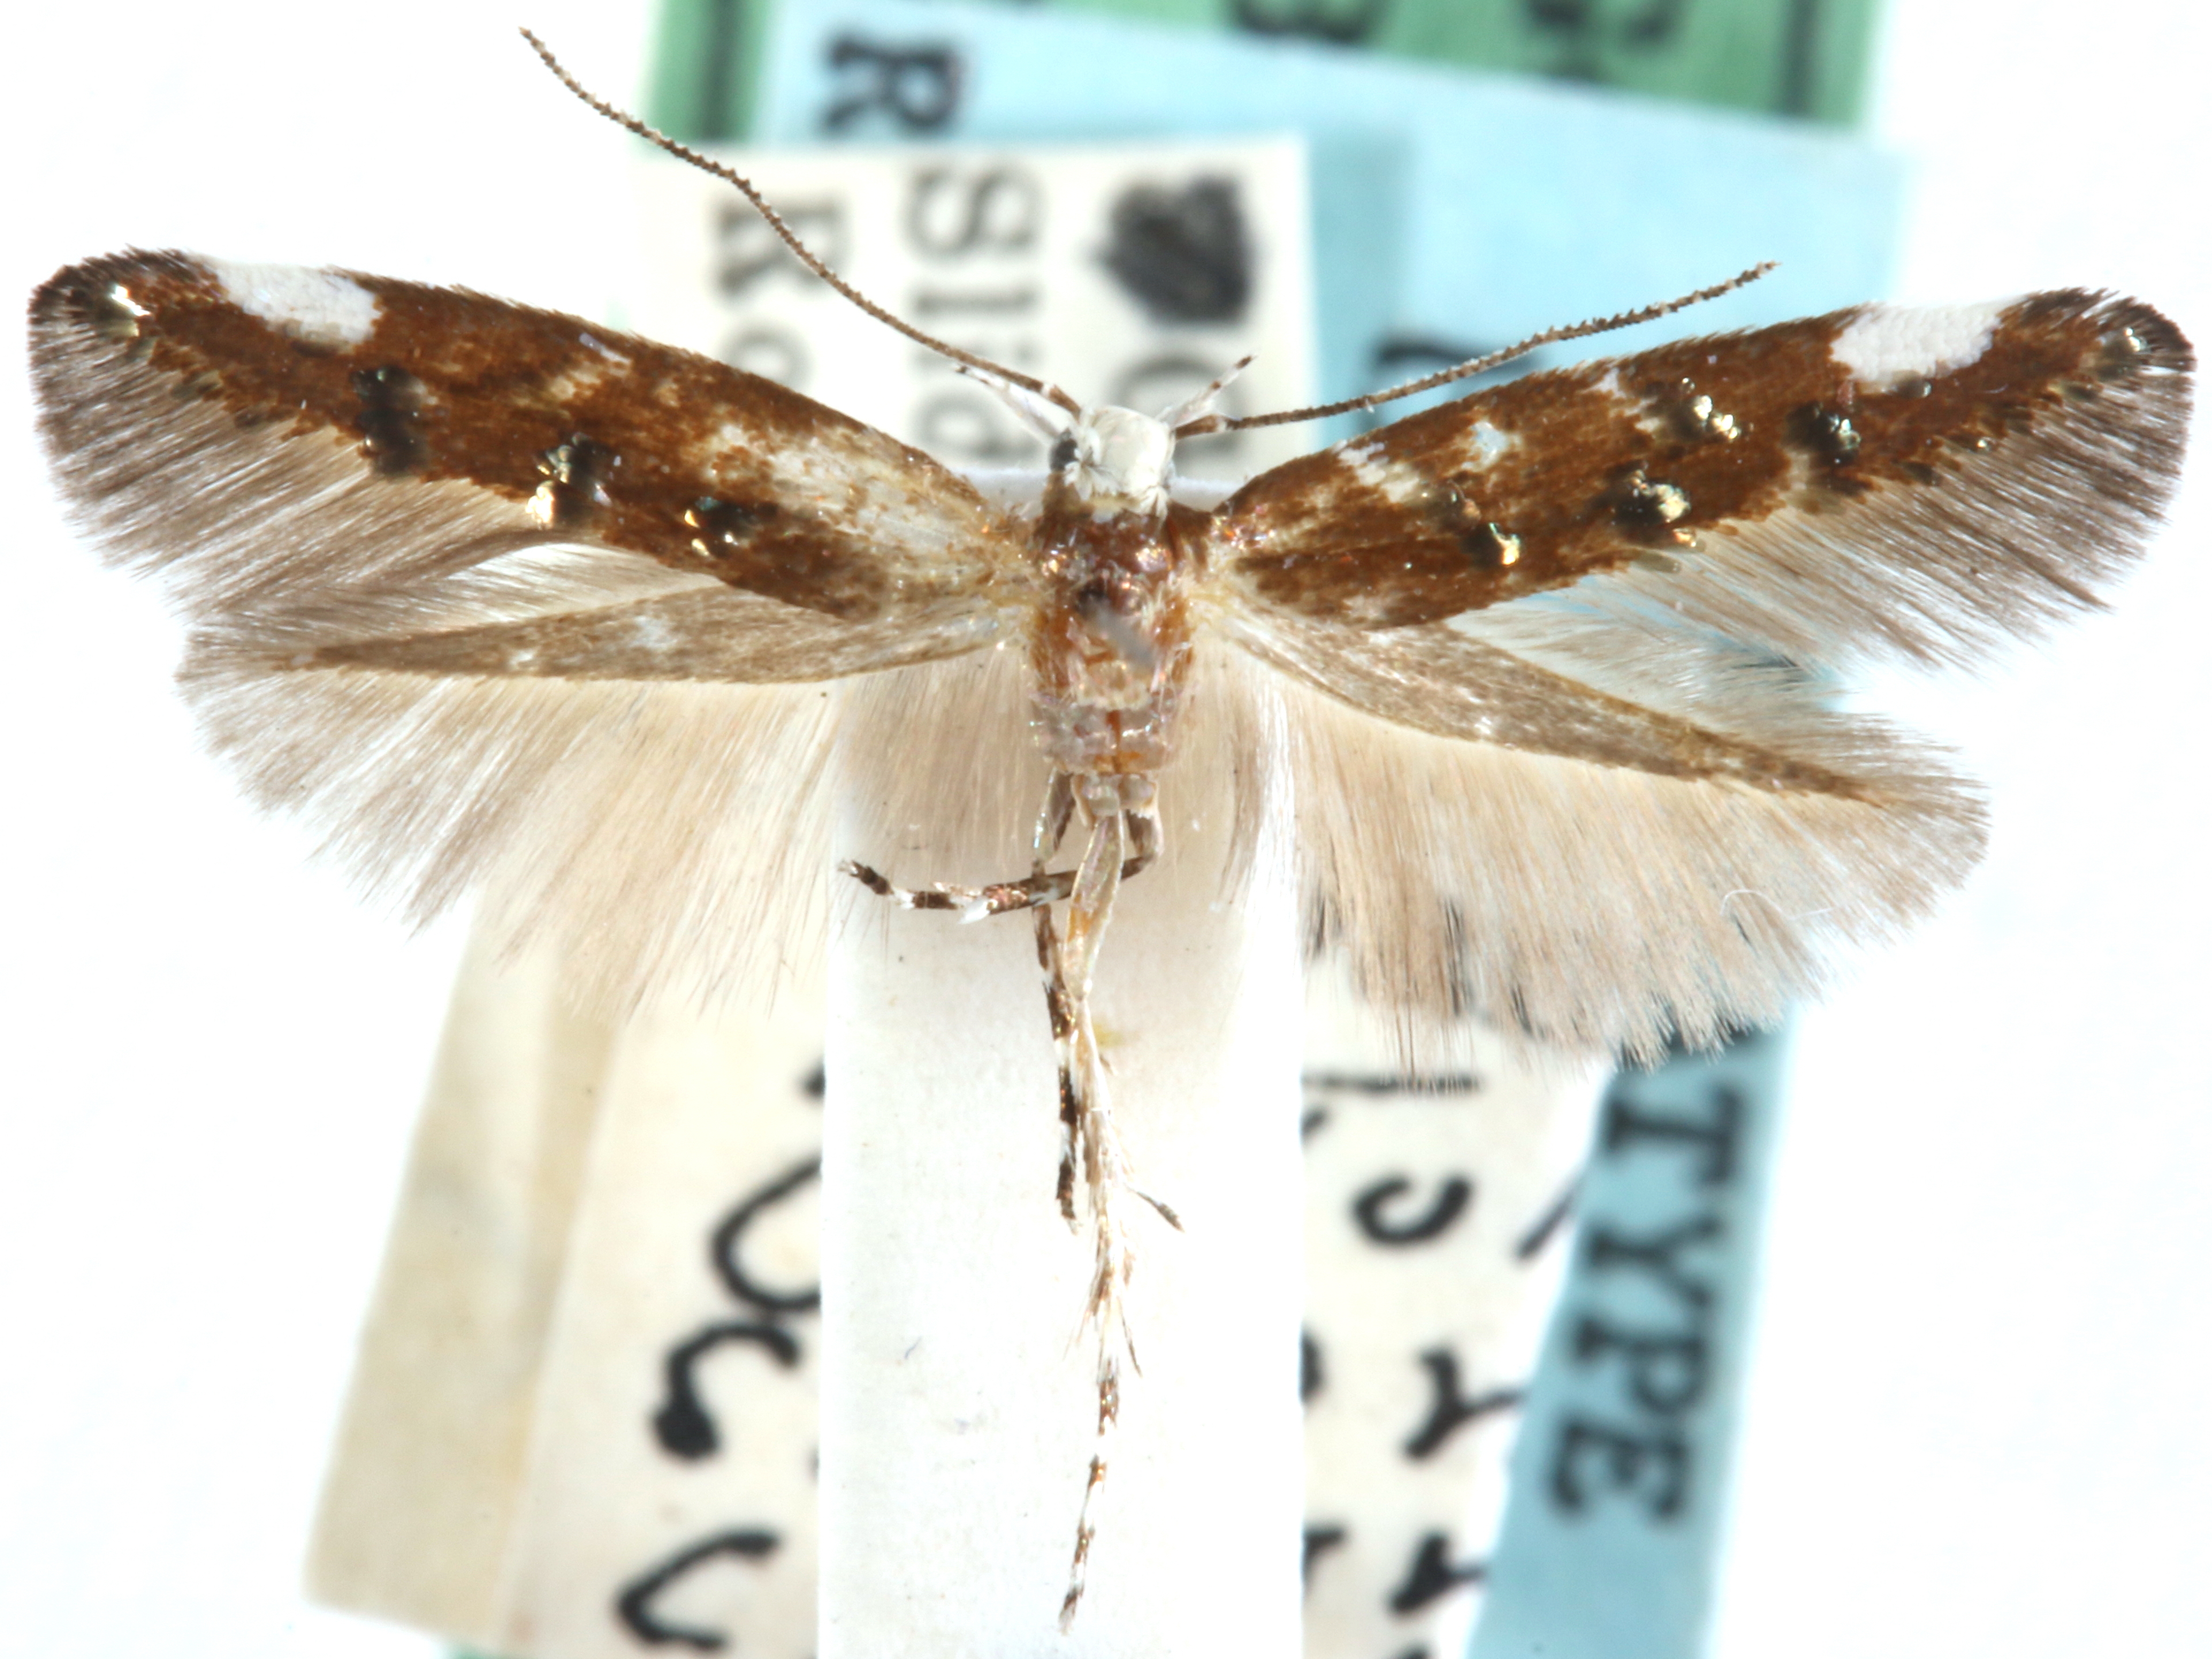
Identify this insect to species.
Stagmatophora encarysa
